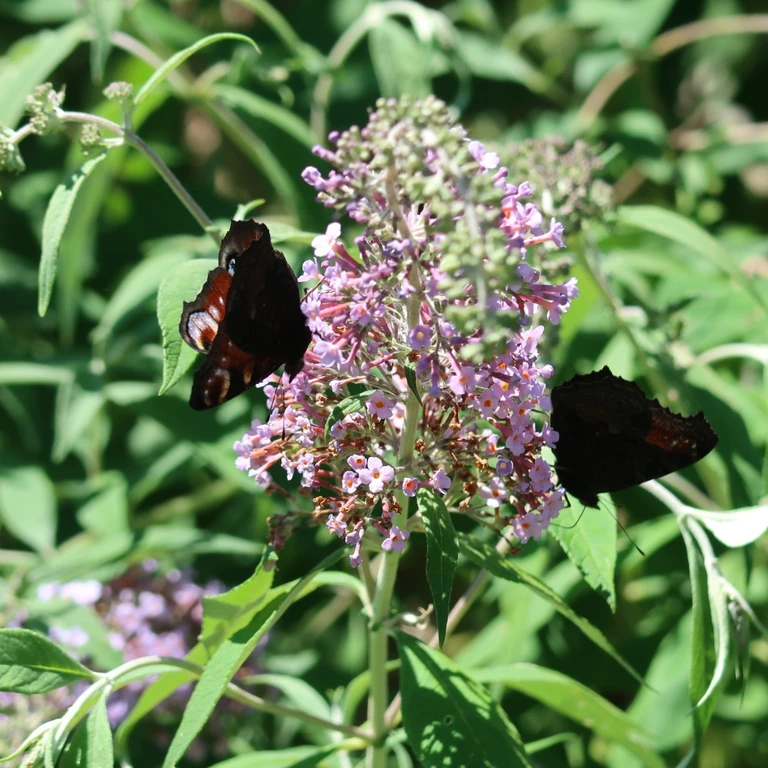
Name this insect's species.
Aglais io
